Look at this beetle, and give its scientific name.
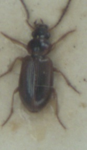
Dicheirotrichus placidus
